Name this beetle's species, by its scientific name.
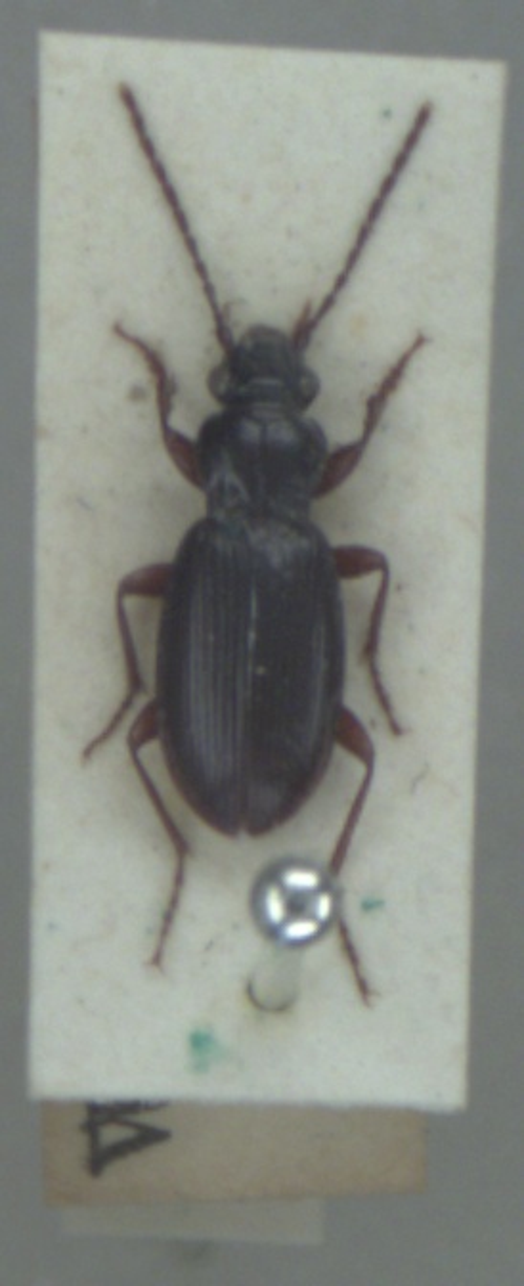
Patrobus atrorufus
